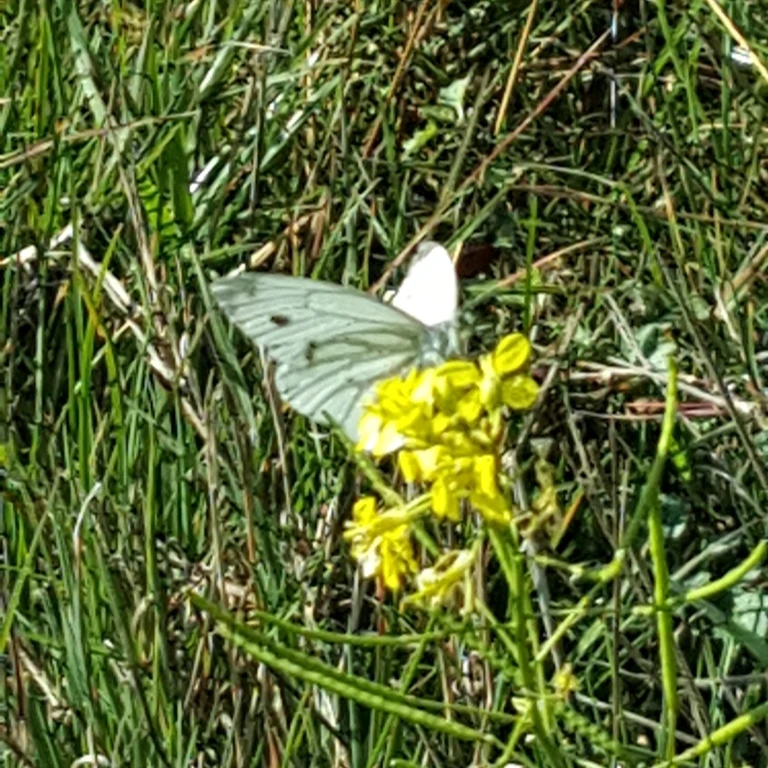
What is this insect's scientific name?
Pieris napi
